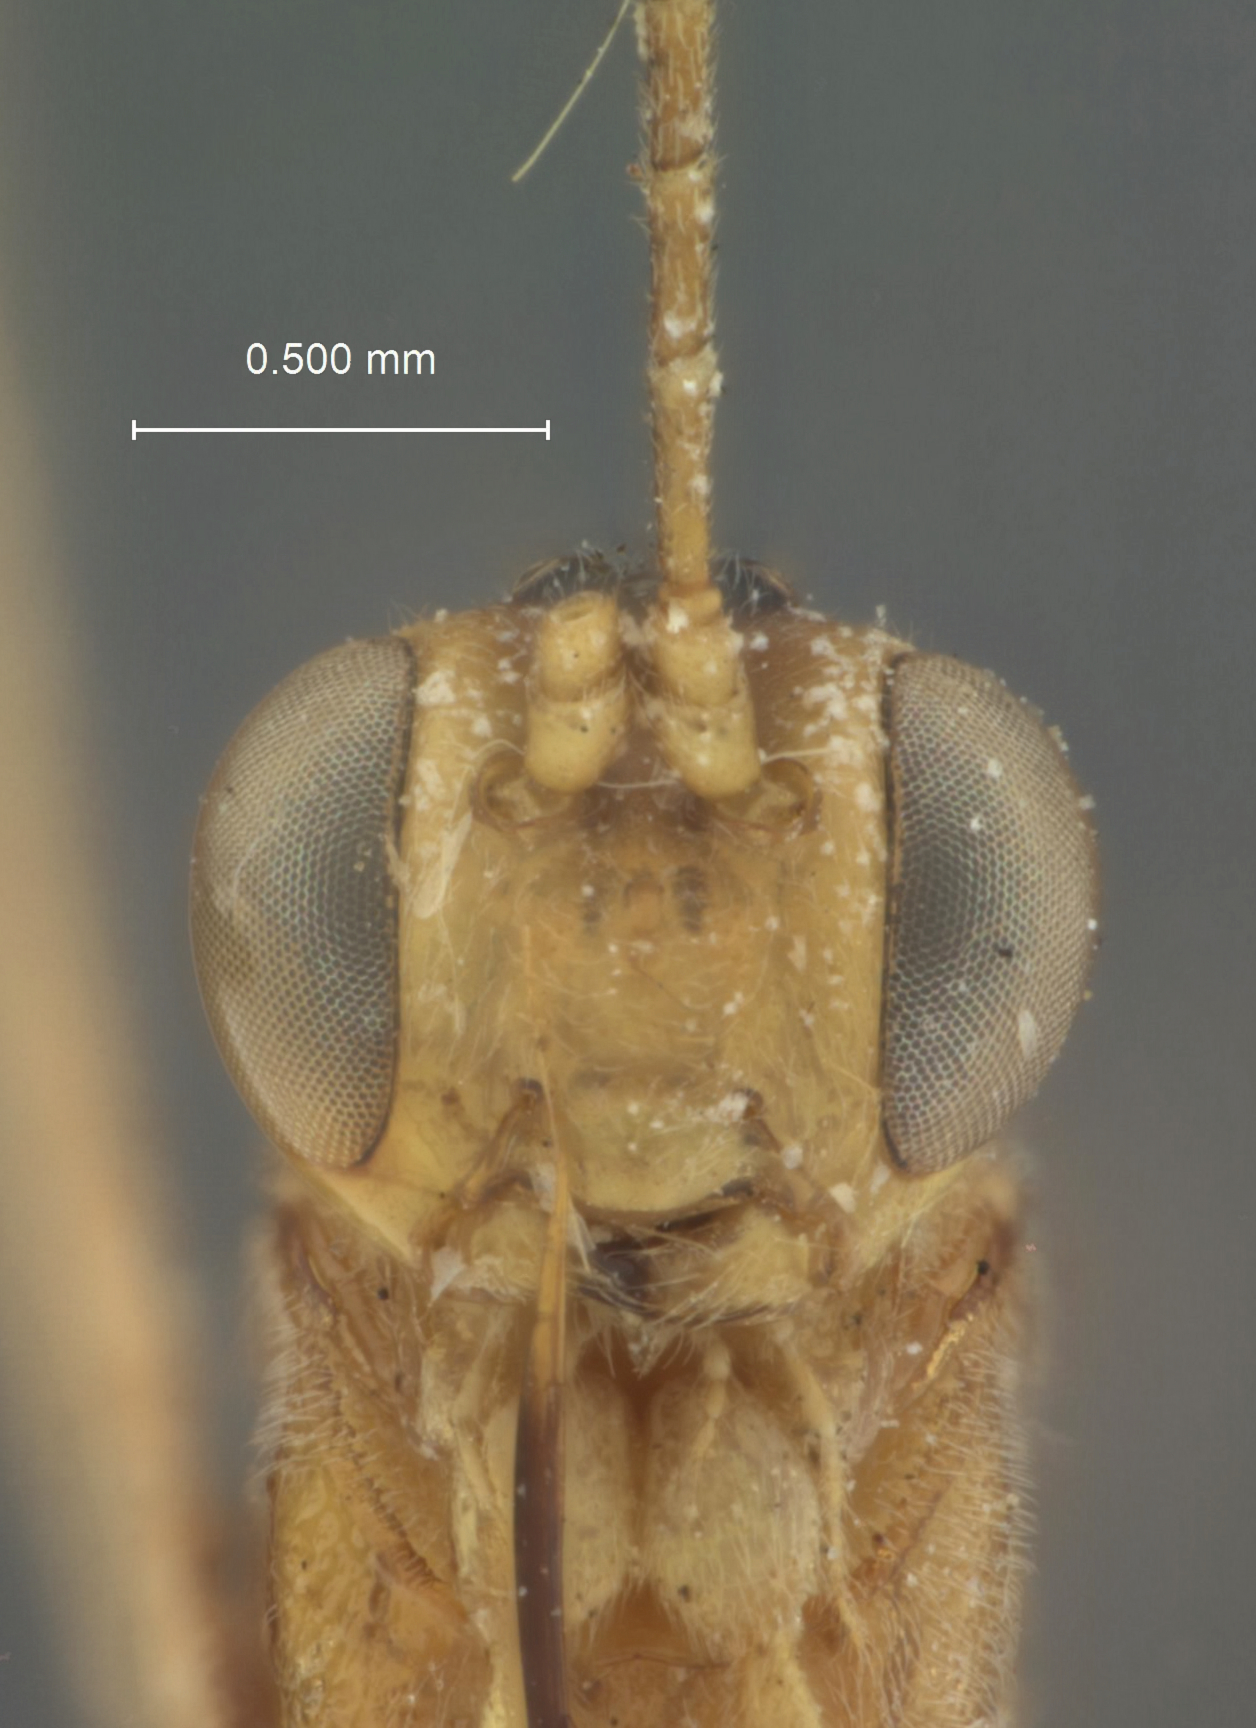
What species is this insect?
Temelucha philippinensis
